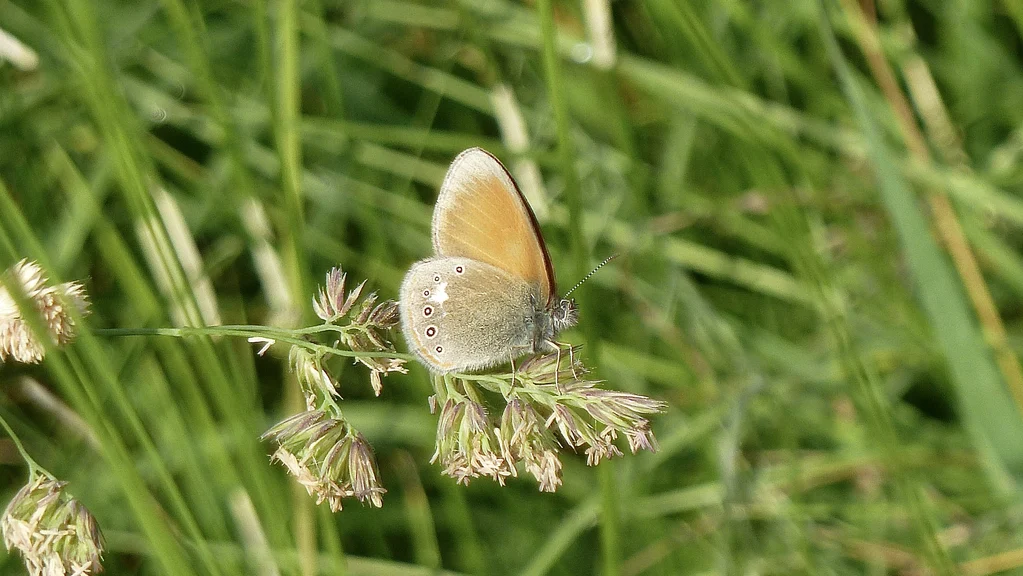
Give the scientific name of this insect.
Coenonympha glycerion (also Coenonympha iphis)
